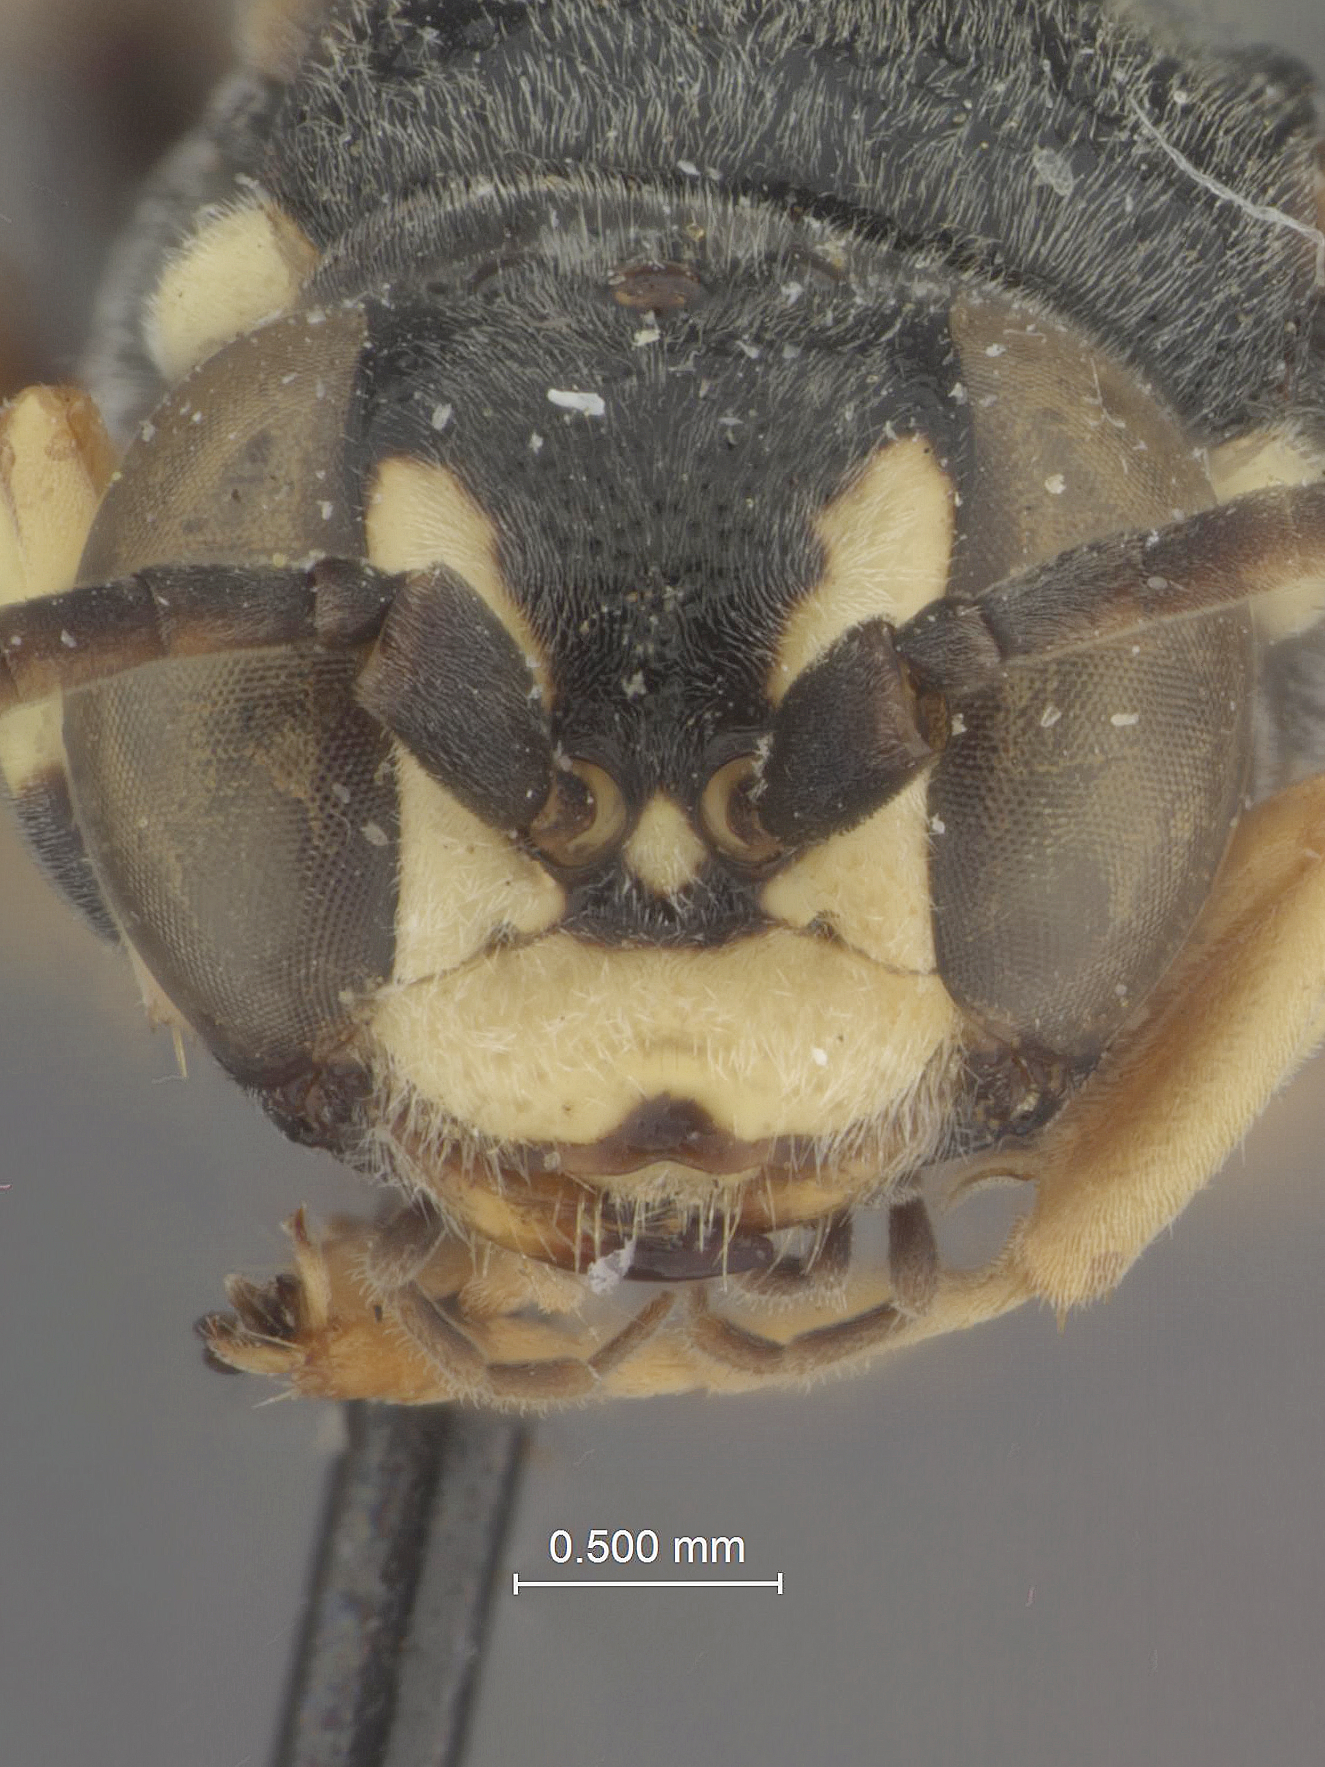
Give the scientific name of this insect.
Dienoplus dimorphus
